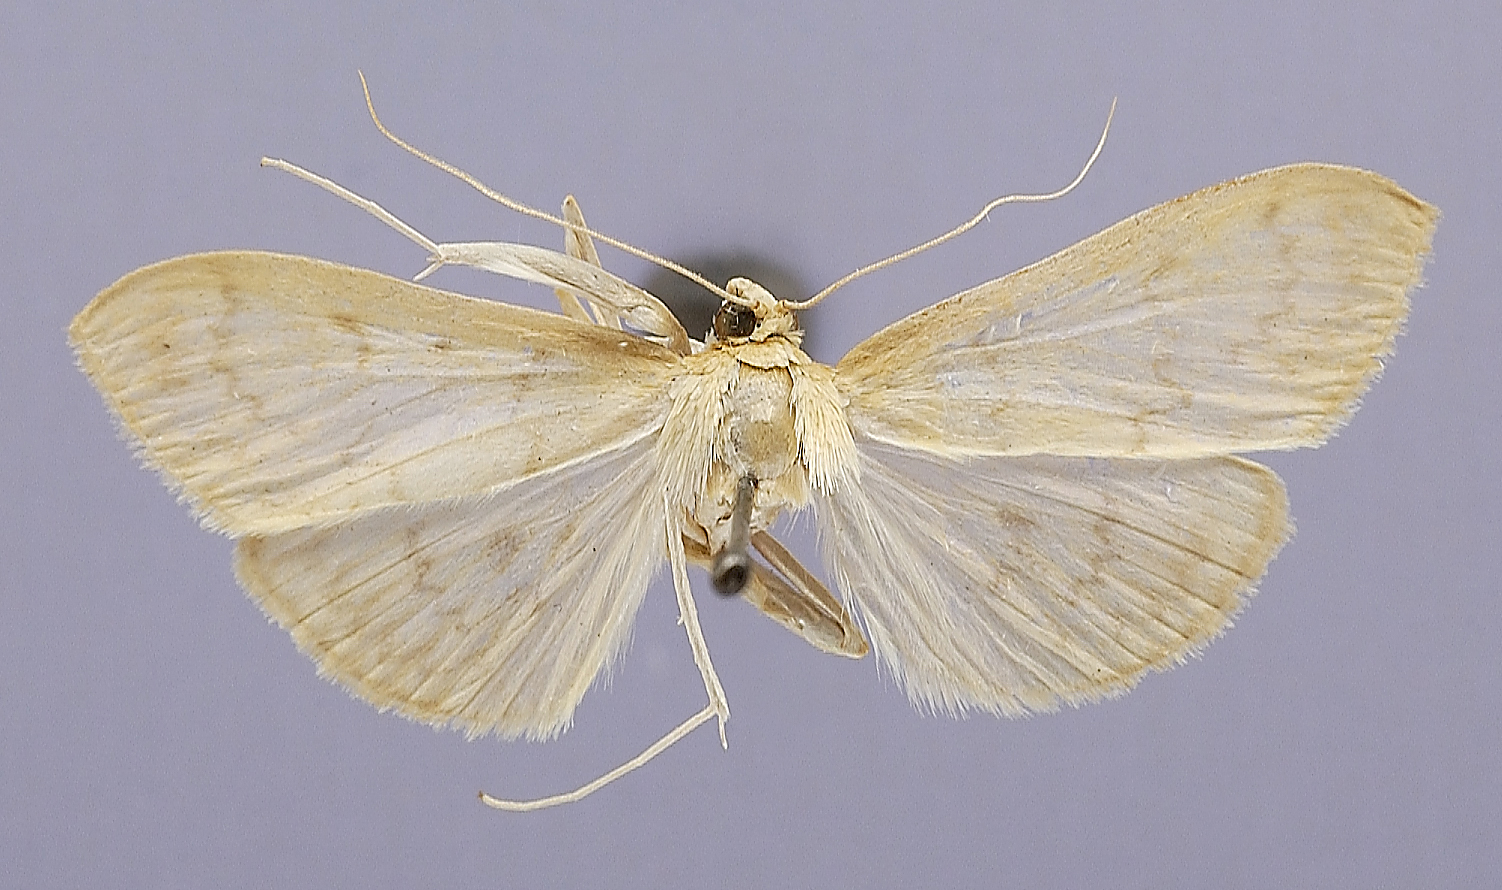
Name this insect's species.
Loxostege venadialis
